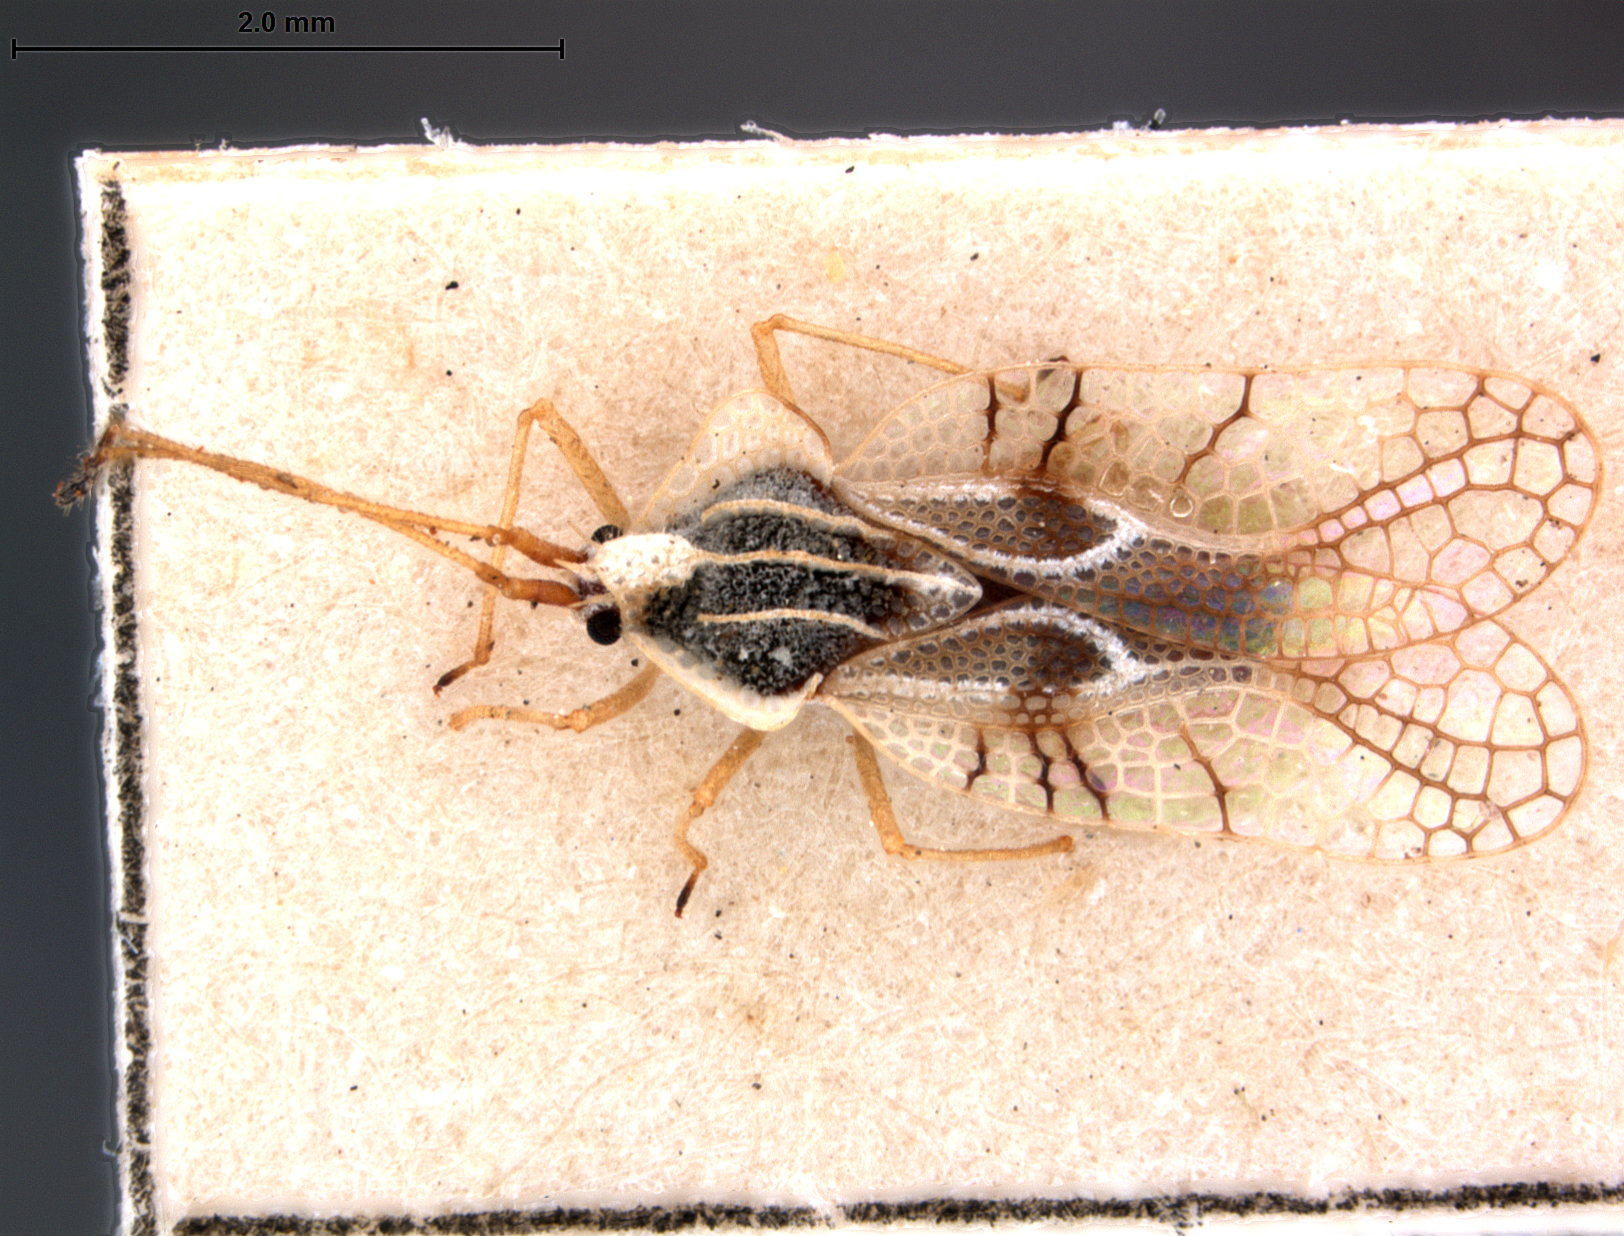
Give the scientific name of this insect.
Gargaphia penningtoni
